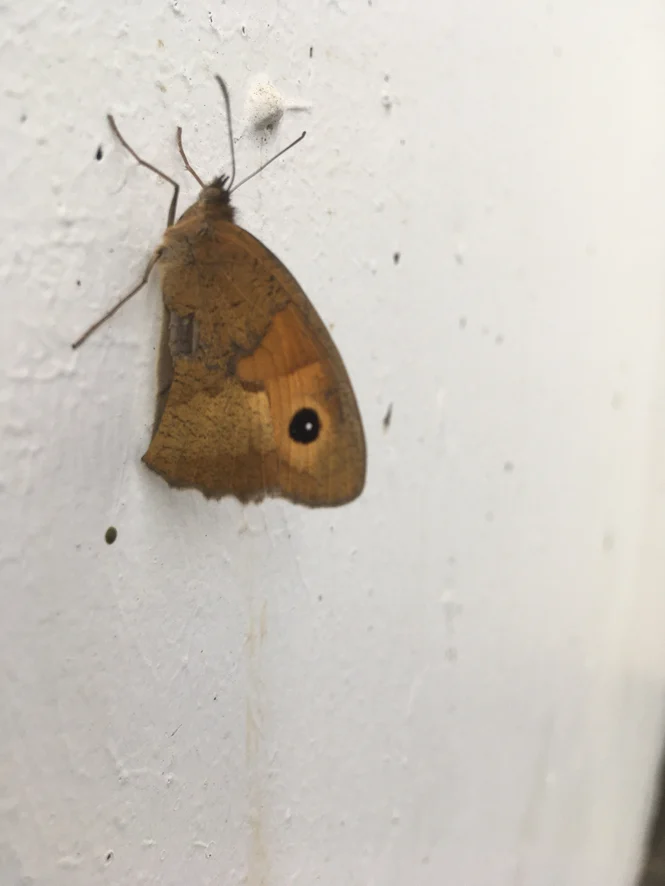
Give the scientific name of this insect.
Maniola jurtina
